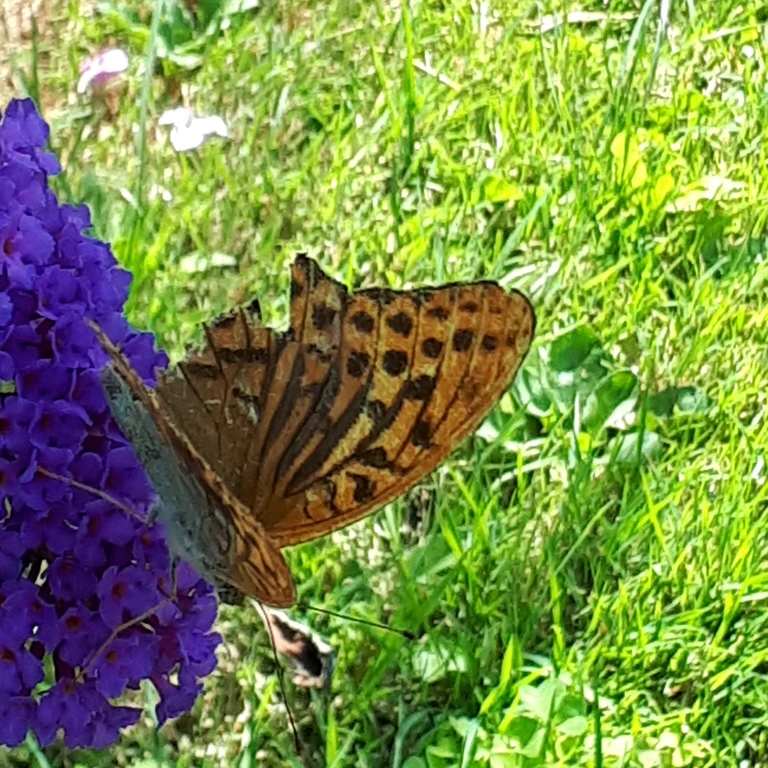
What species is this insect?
Argynnis paphia
